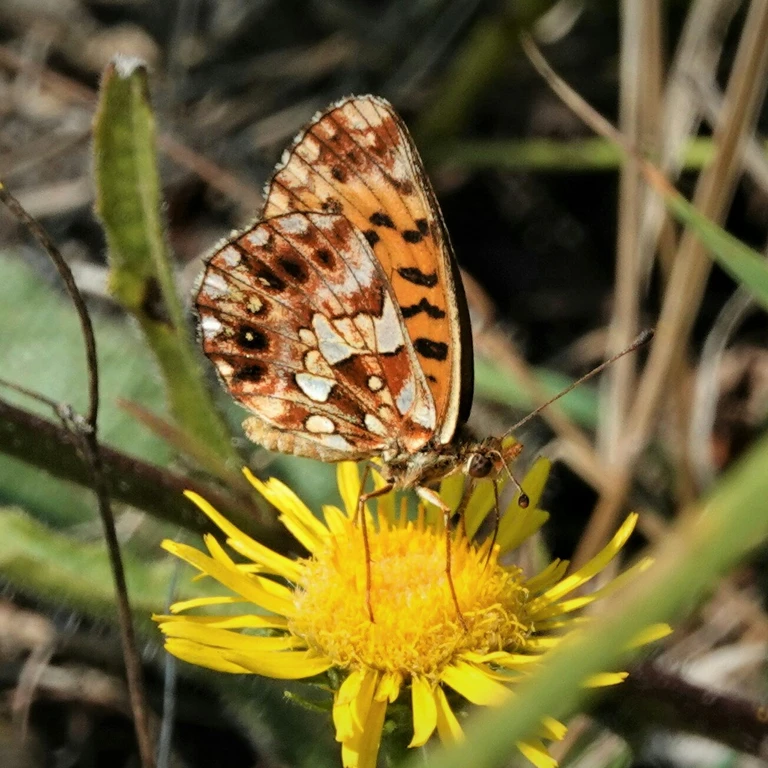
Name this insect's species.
Boloria dia
